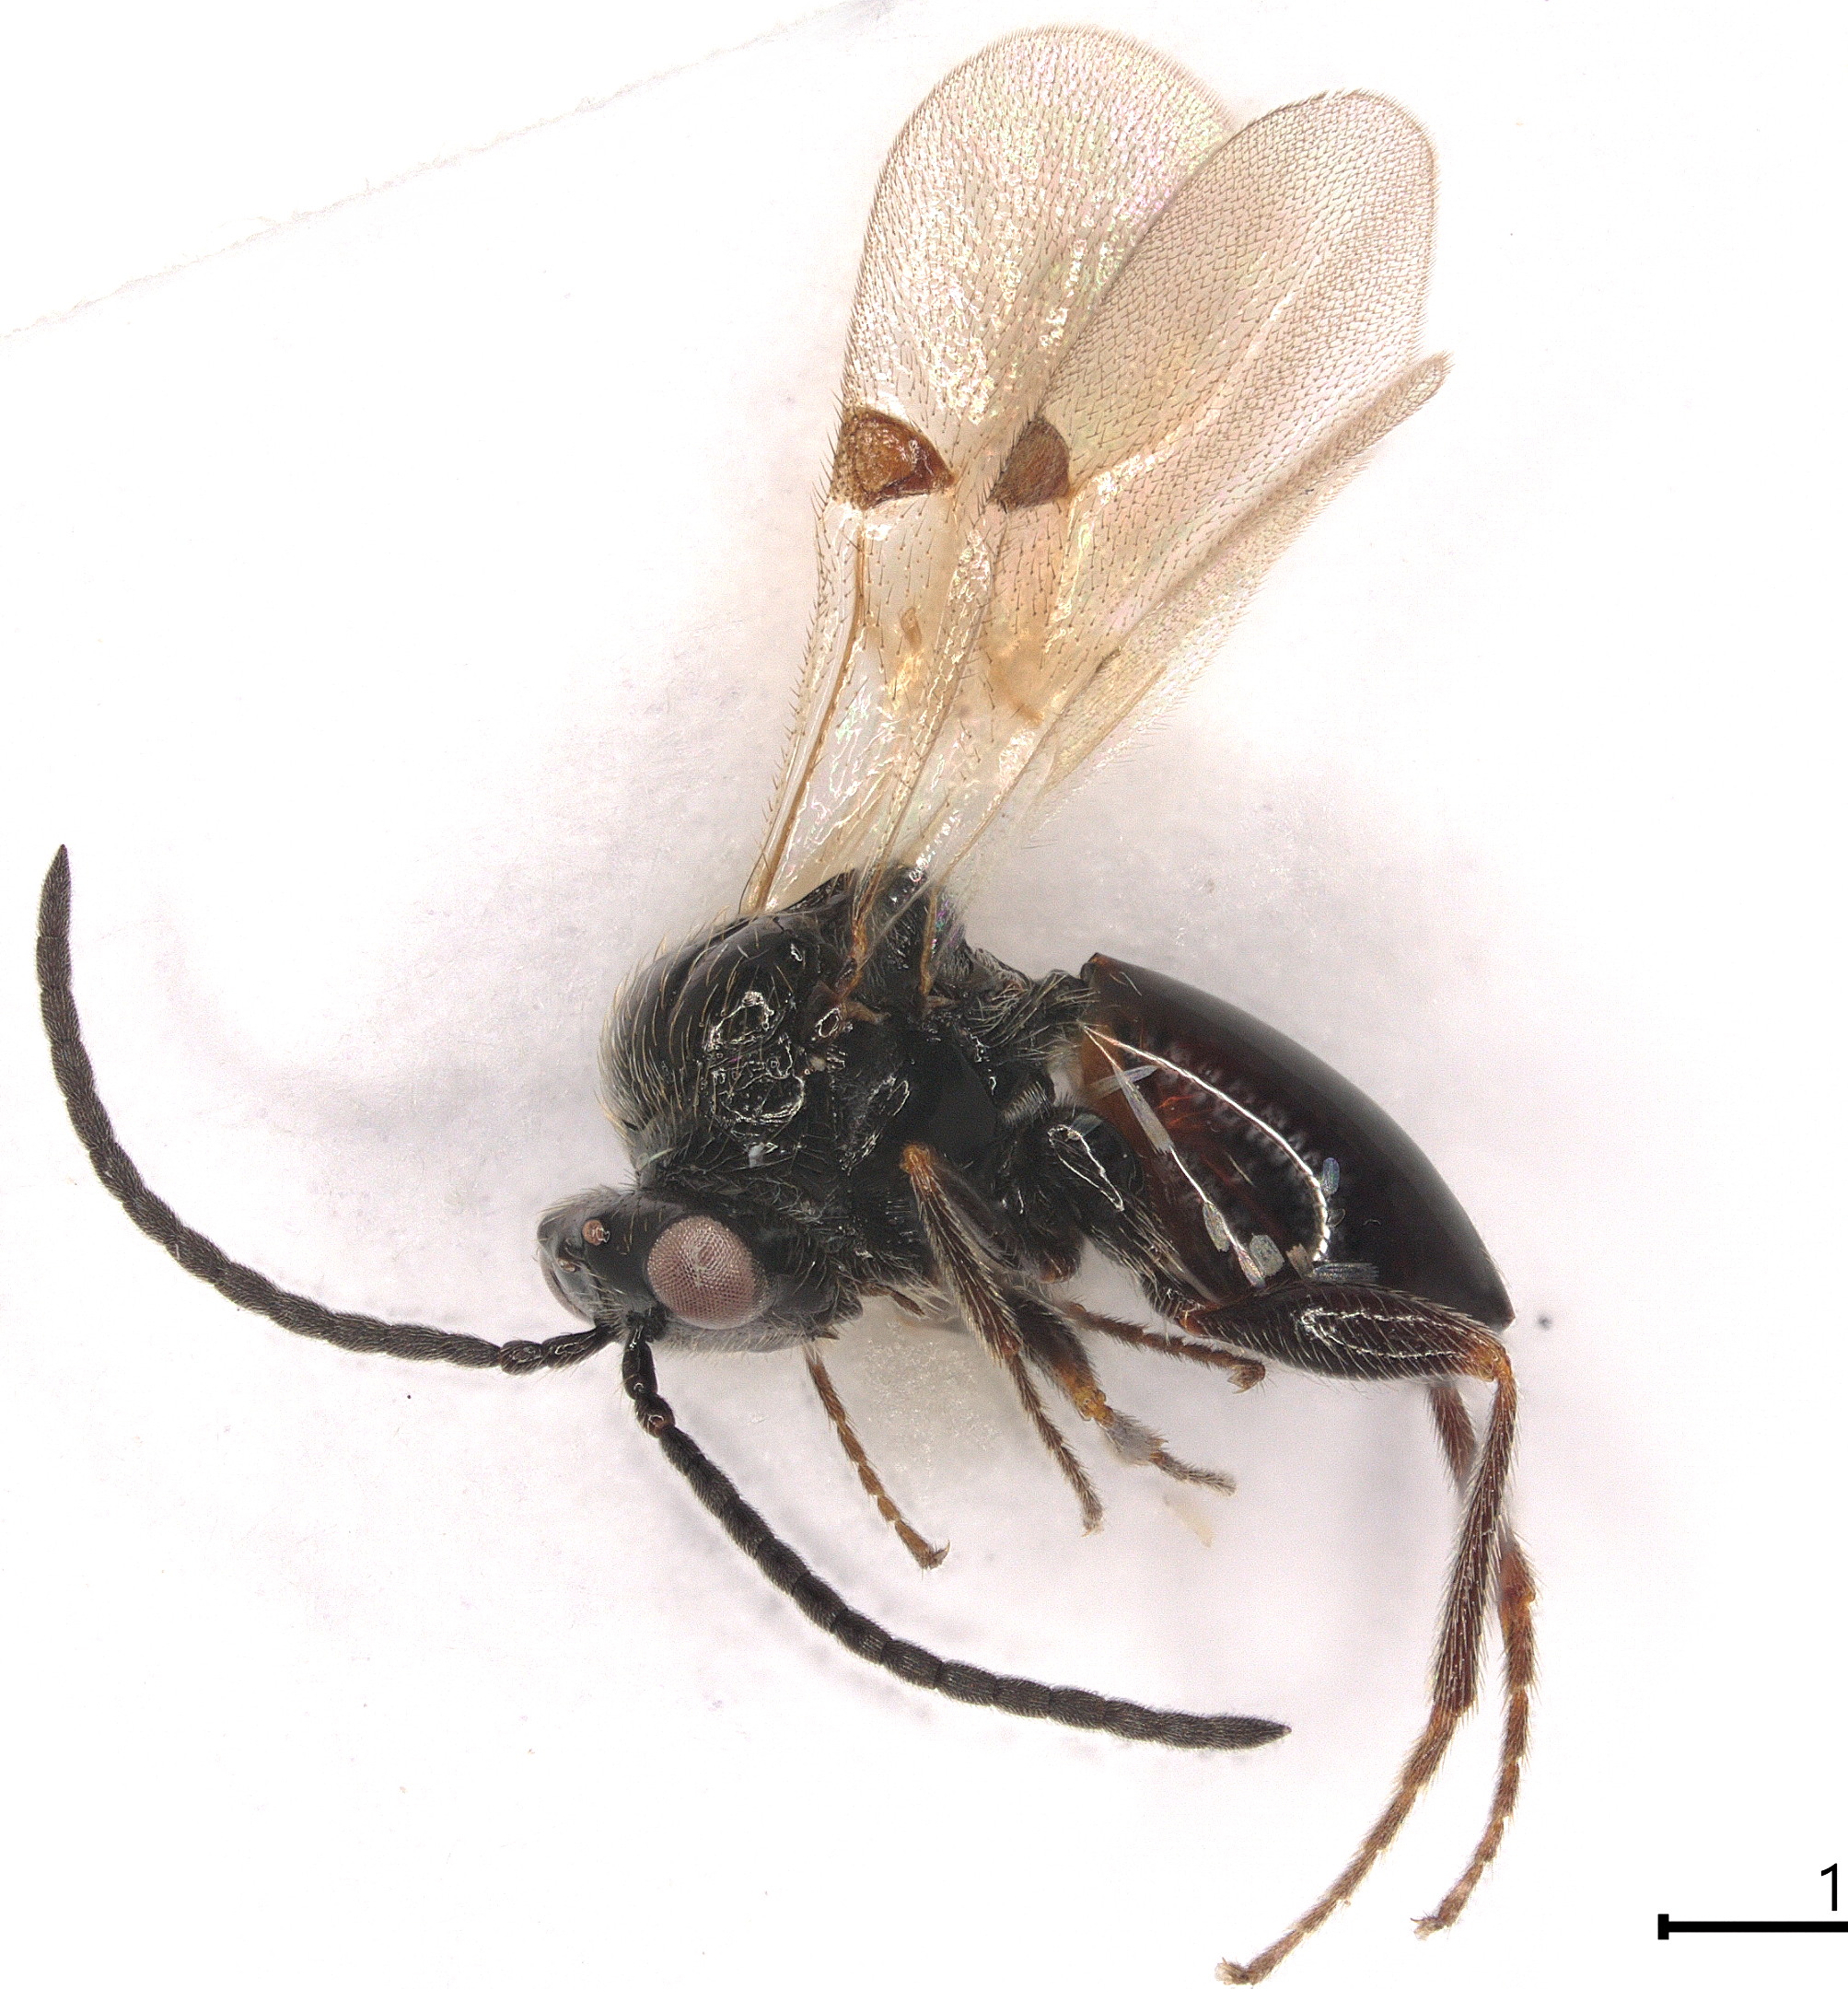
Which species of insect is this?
Tylosema dayae
